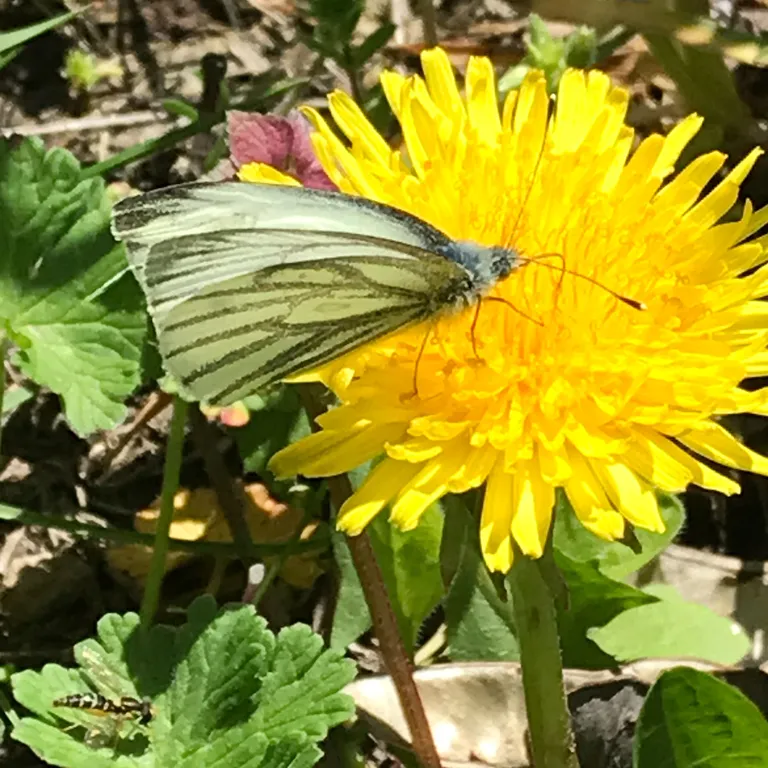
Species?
Pieris napi
